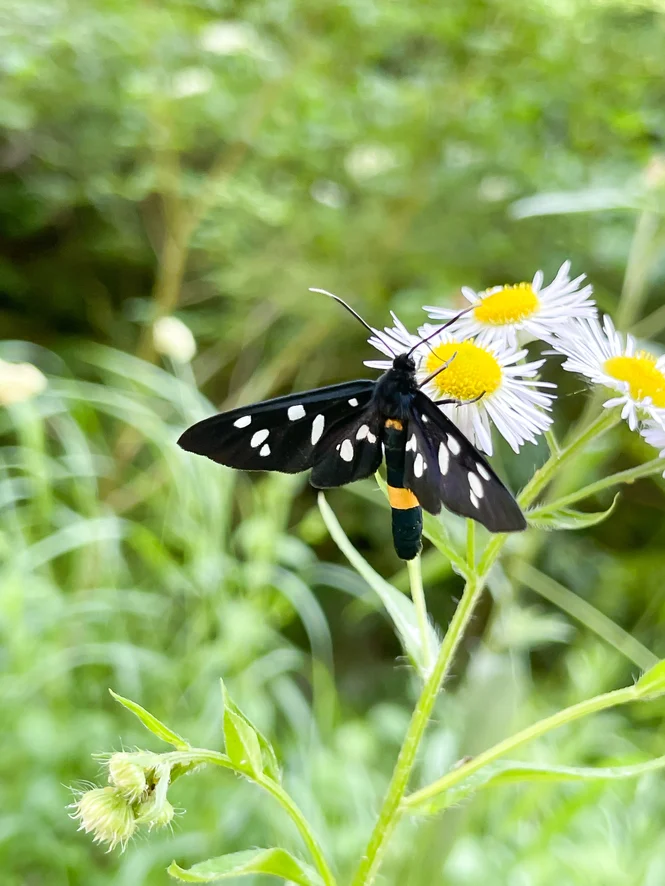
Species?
Amata phegea
